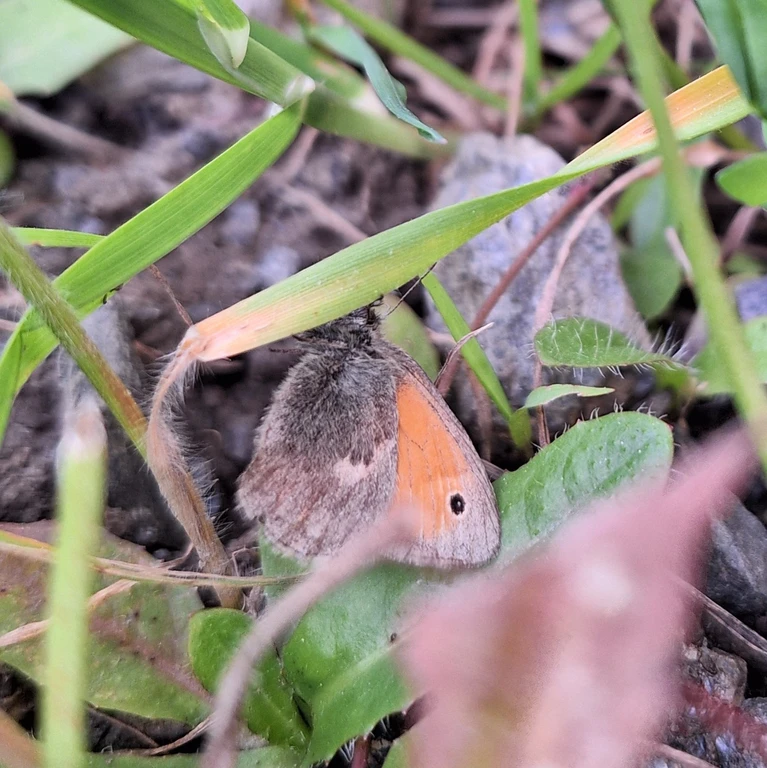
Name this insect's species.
Coenonympha pamphilus
